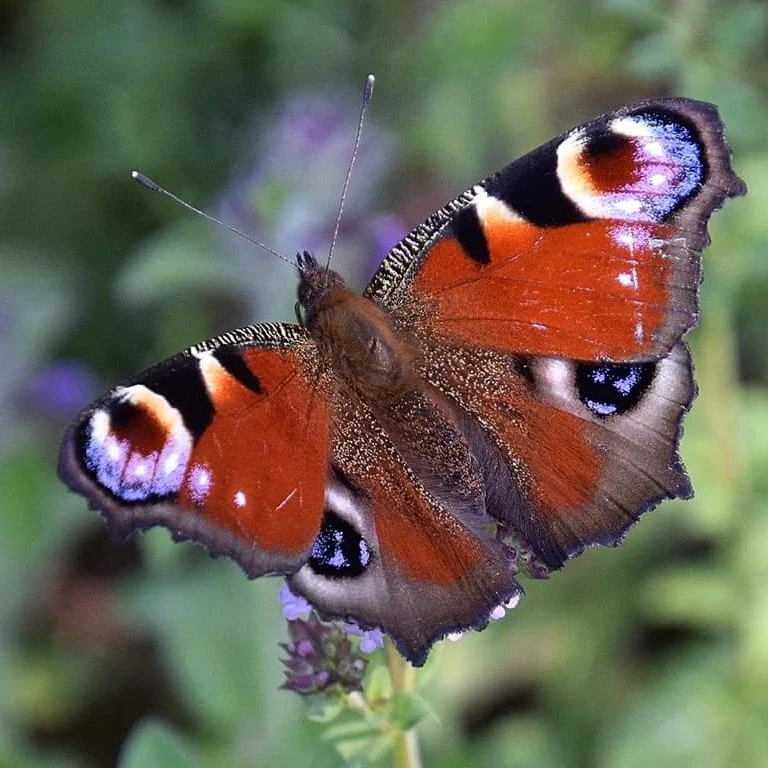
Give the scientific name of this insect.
Aglais io
